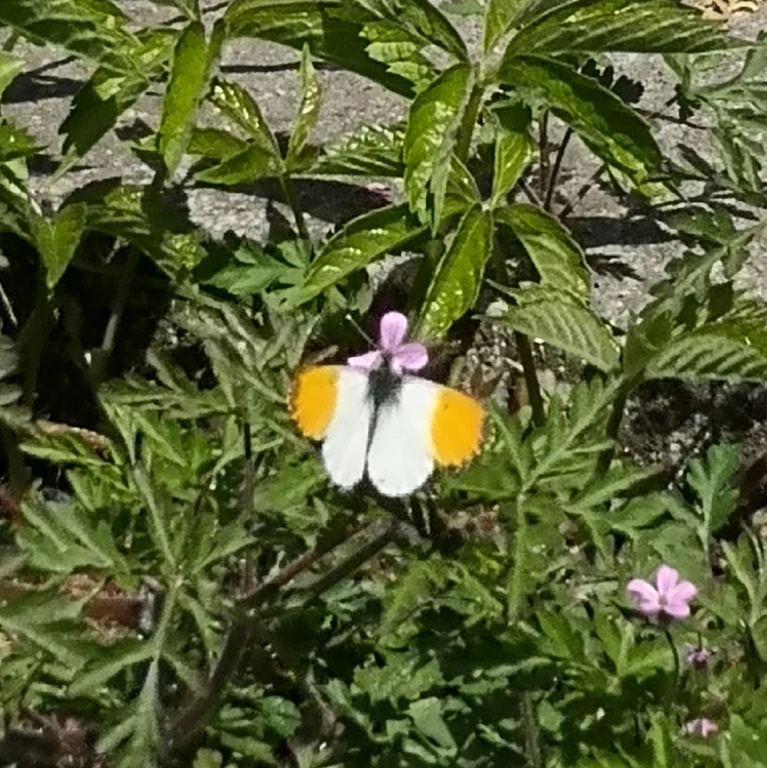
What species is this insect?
Anthocharis cardamines
